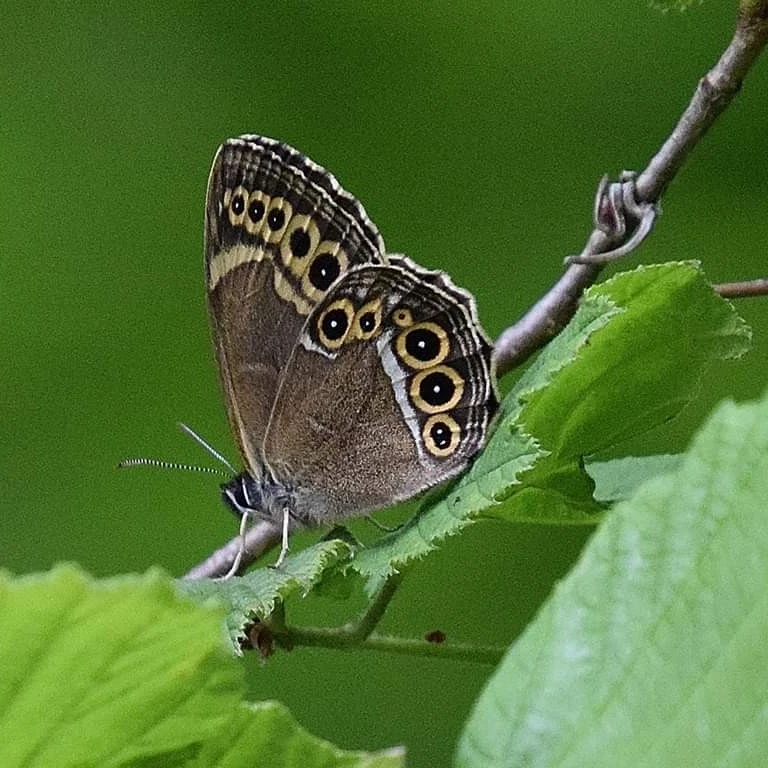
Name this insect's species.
Lopinga achine (also Pararge achine)
